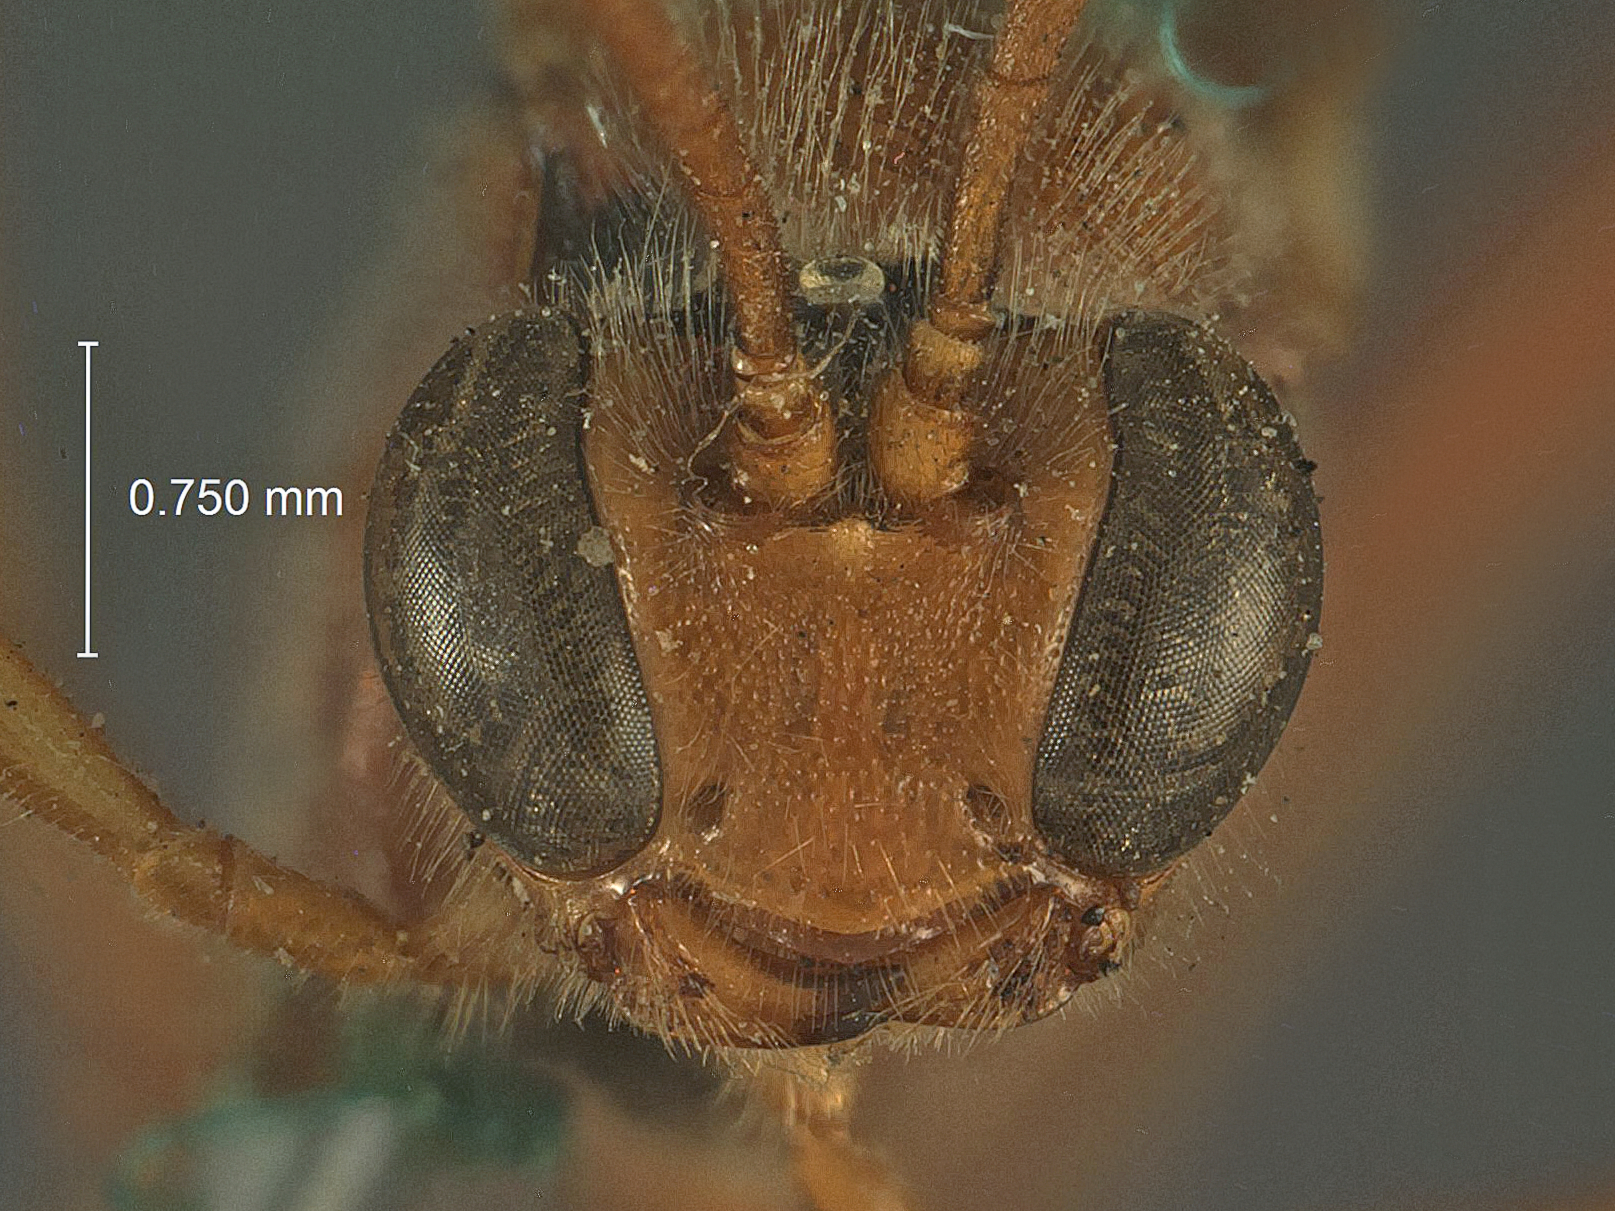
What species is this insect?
Anomalon eureka
